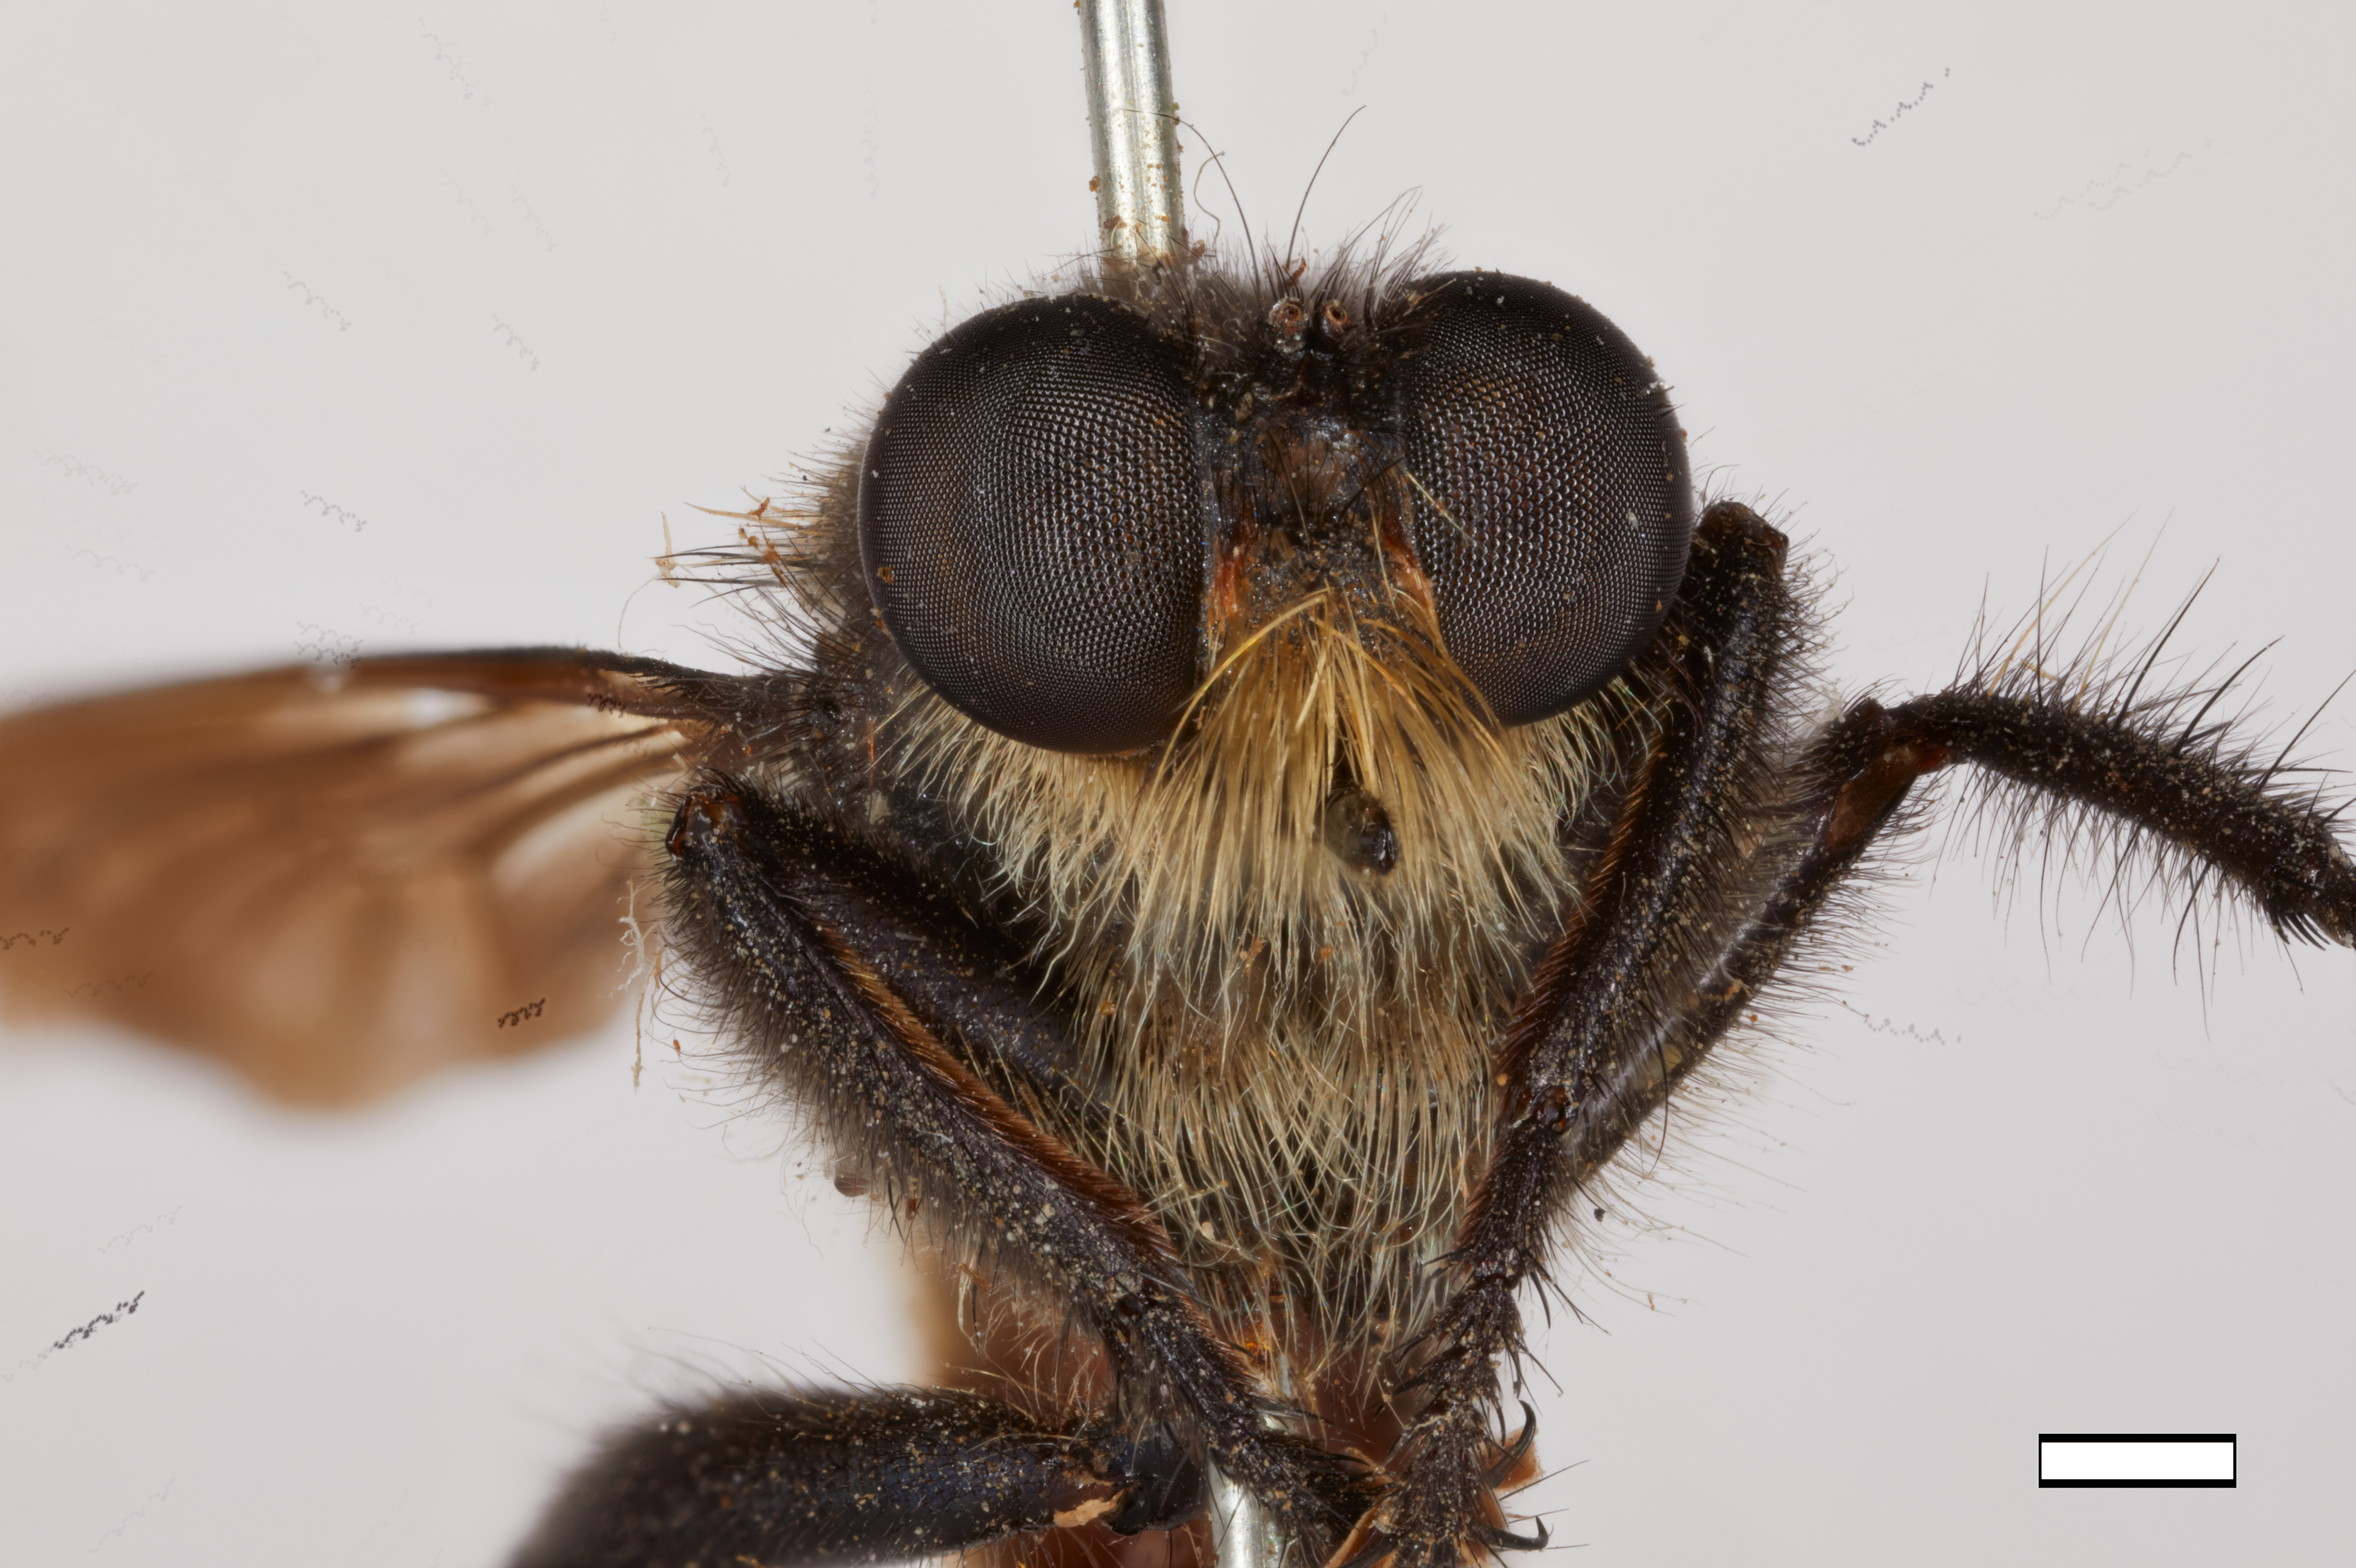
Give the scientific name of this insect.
Laphria coquillettii
